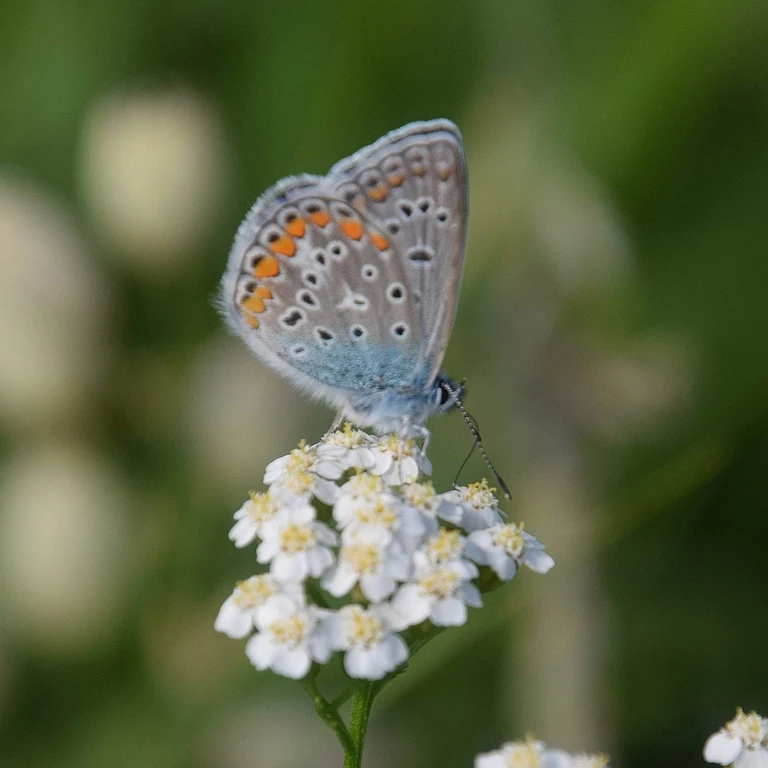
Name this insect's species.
Polyommatus icarus
